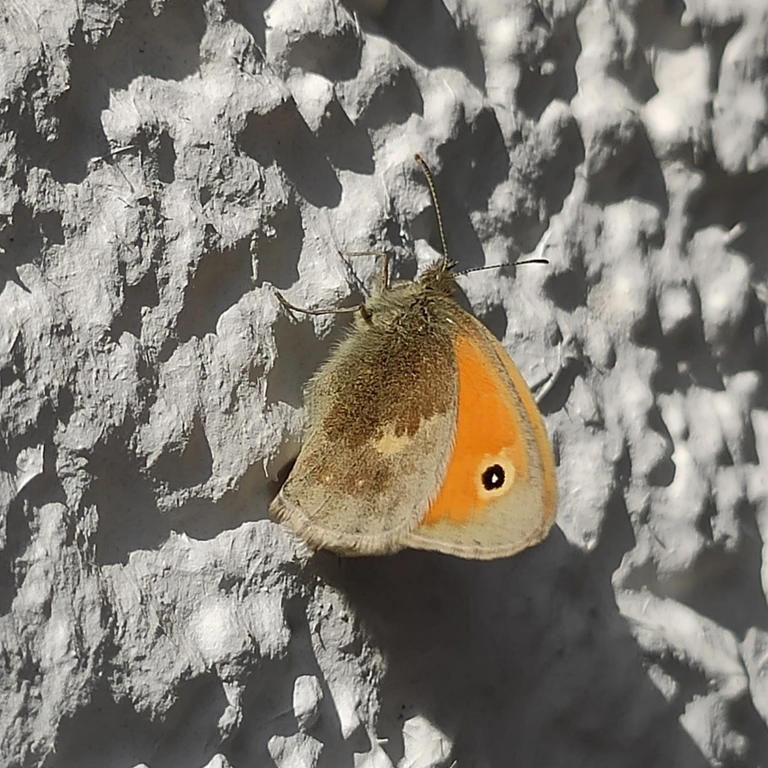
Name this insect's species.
Coenonympha pamphilus
